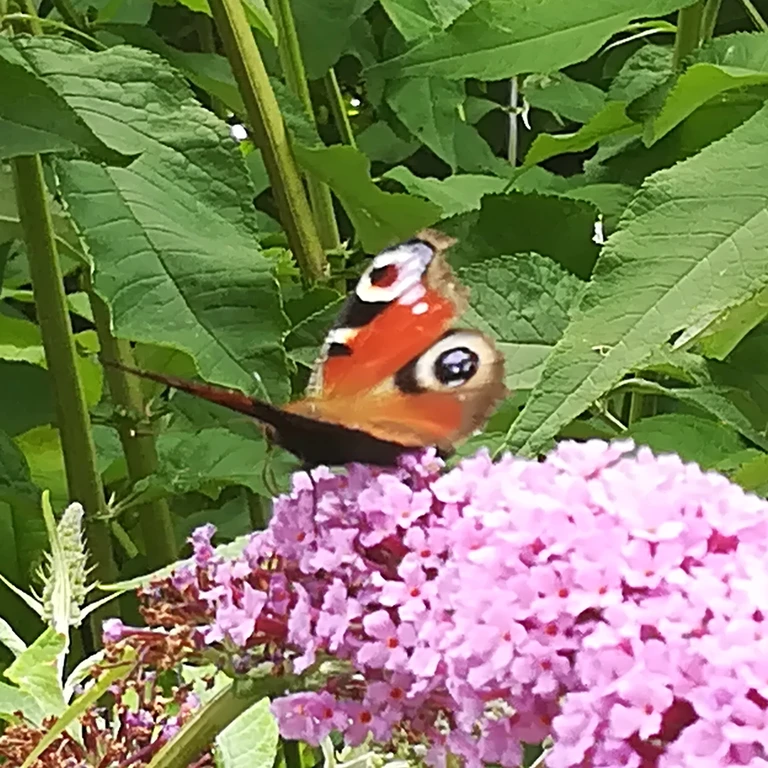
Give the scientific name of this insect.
Aglais io
